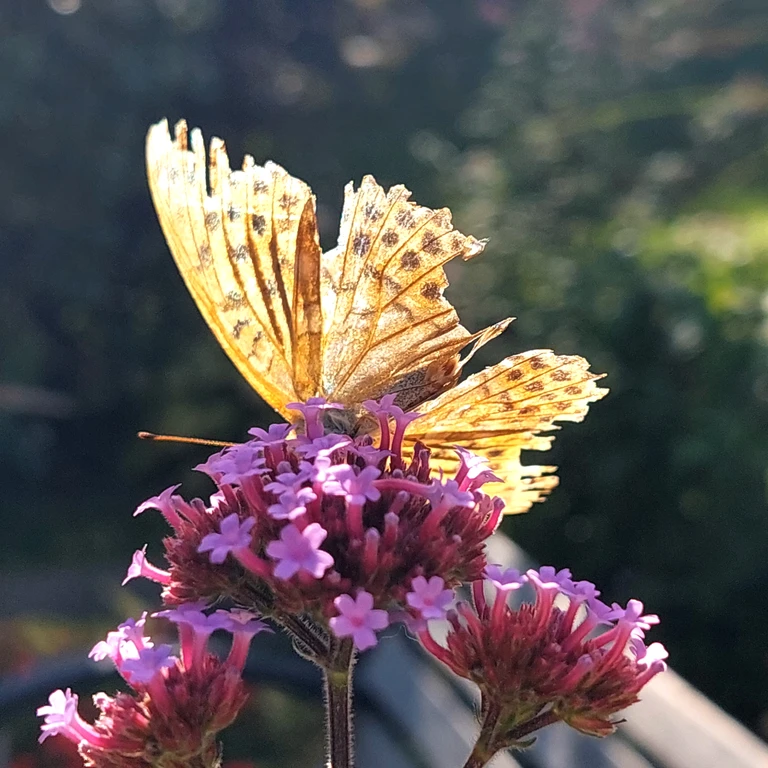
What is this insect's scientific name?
Argynnis paphia
